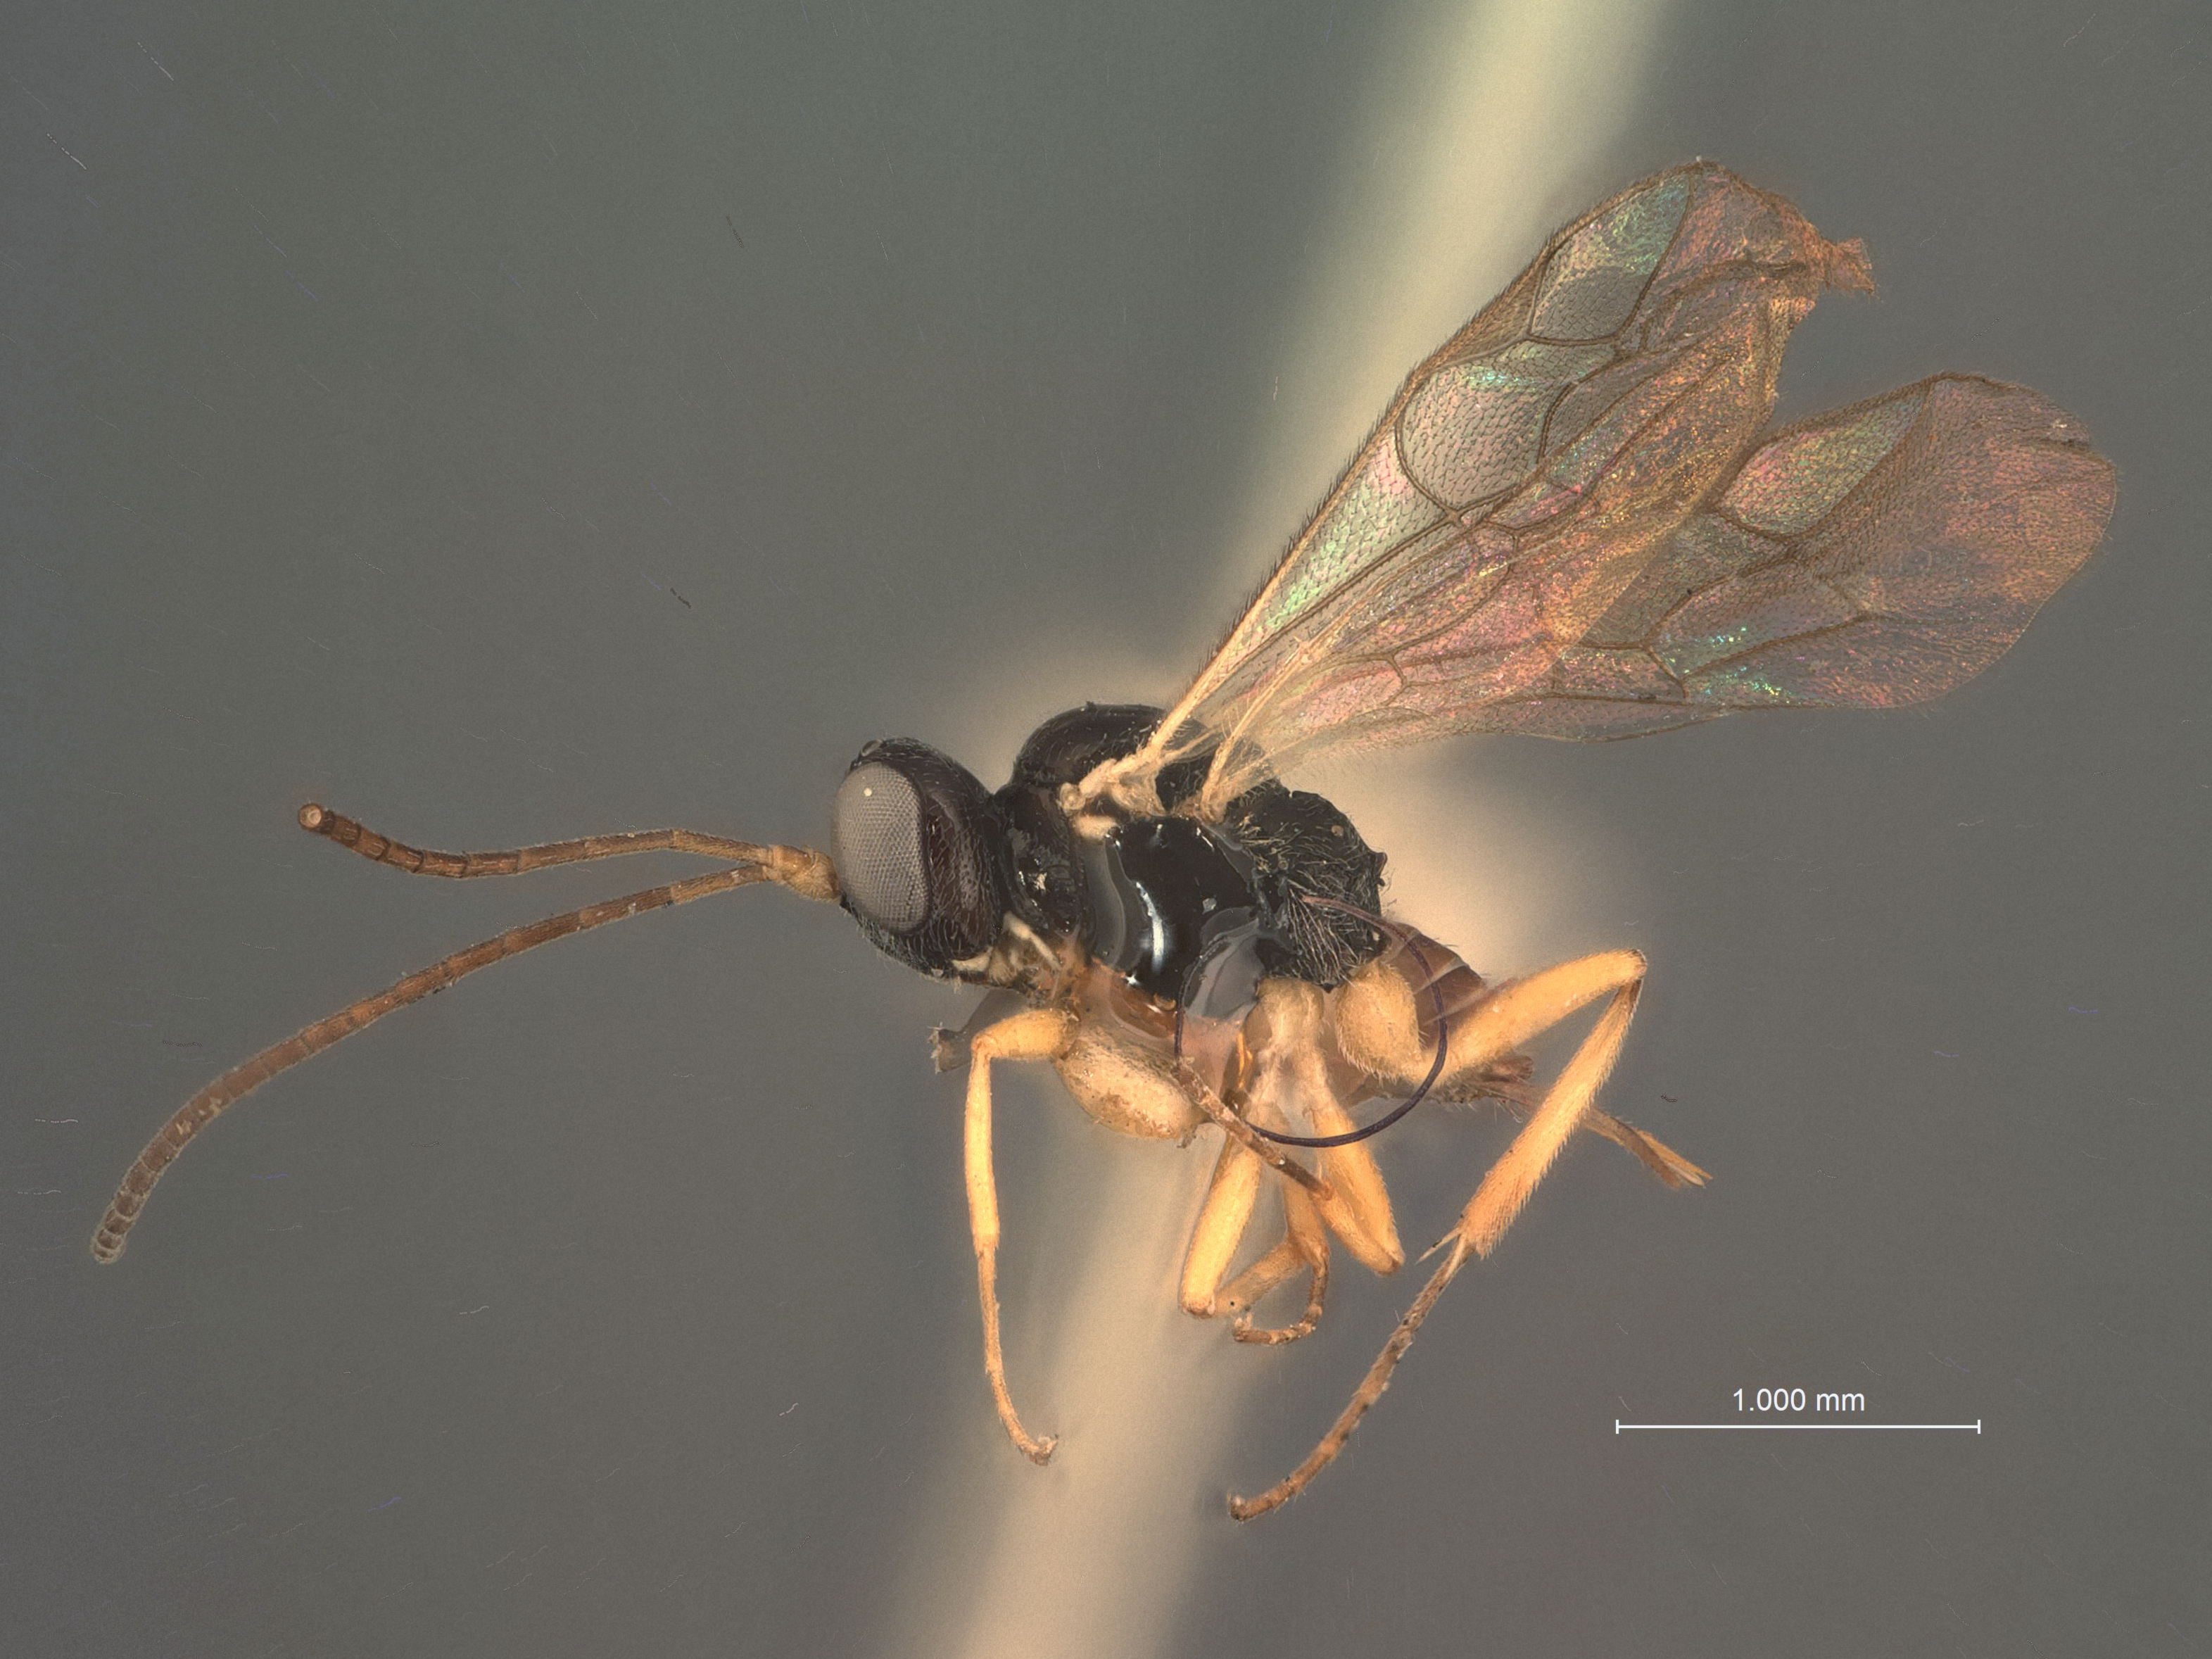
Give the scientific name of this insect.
Diatora prodeniae
